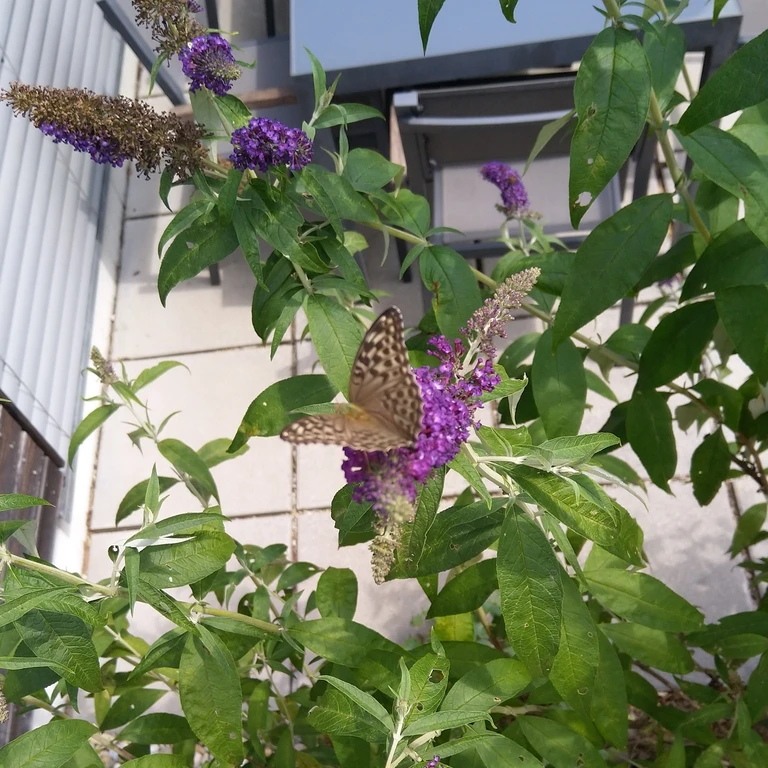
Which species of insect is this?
Argynnis paphia
